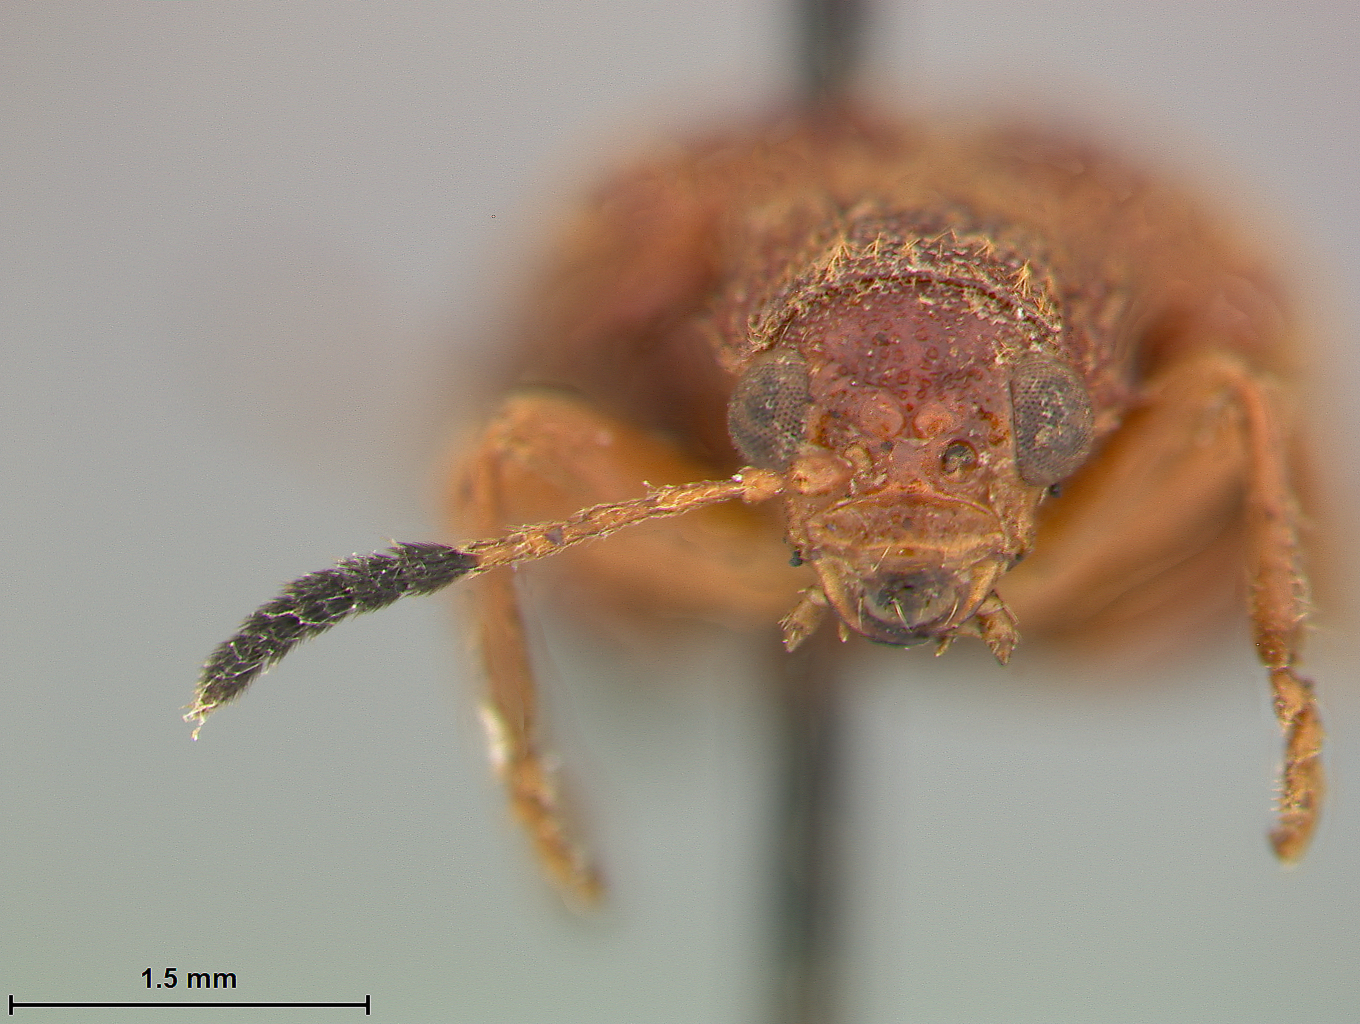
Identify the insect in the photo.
Panchrestus denticollis
